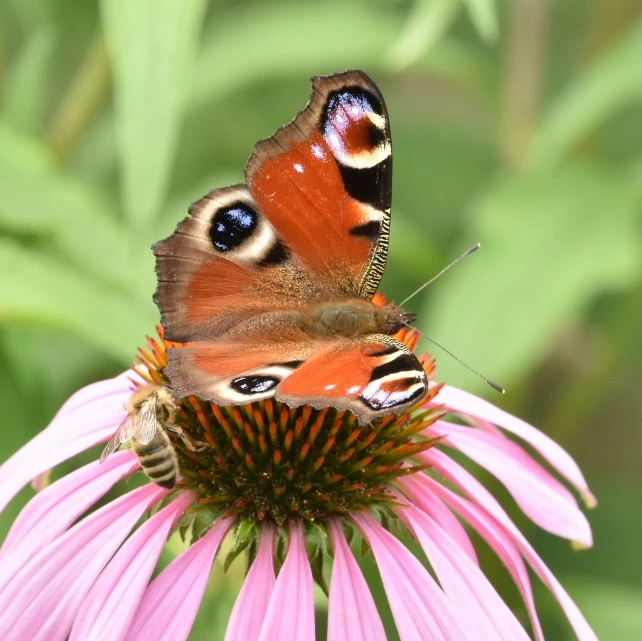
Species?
Aglais io
